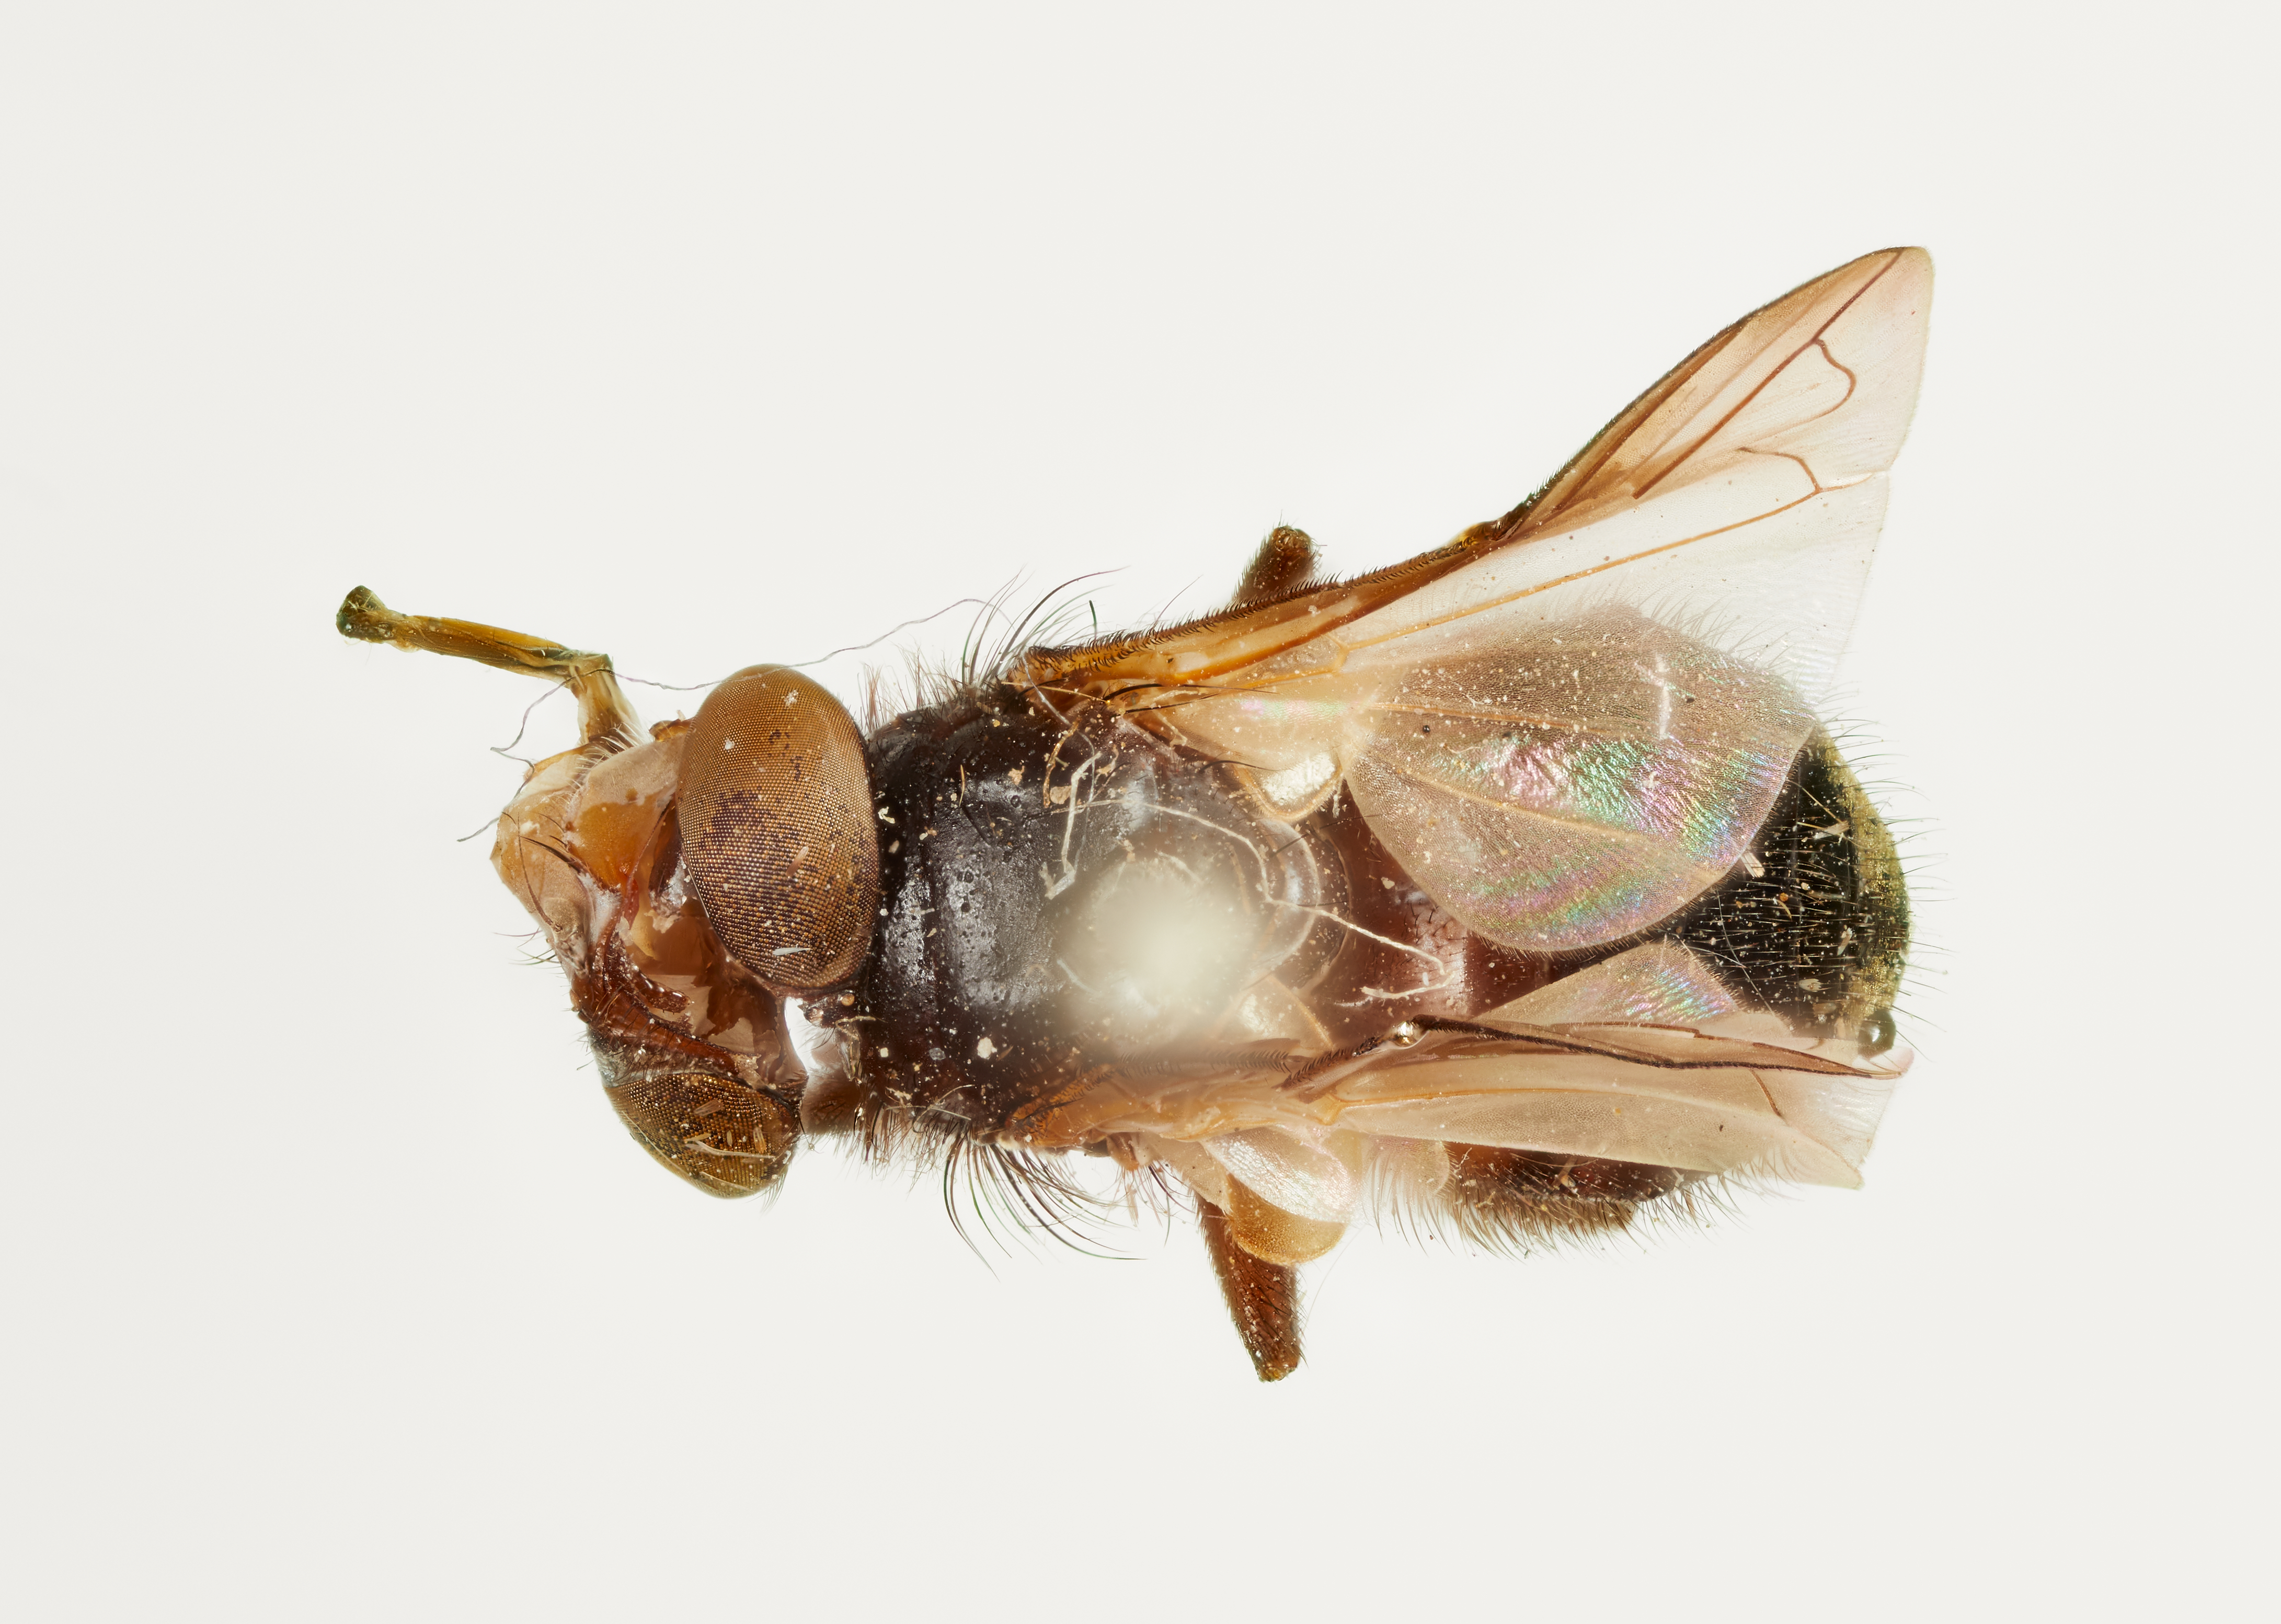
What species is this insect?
Alophora splendida
